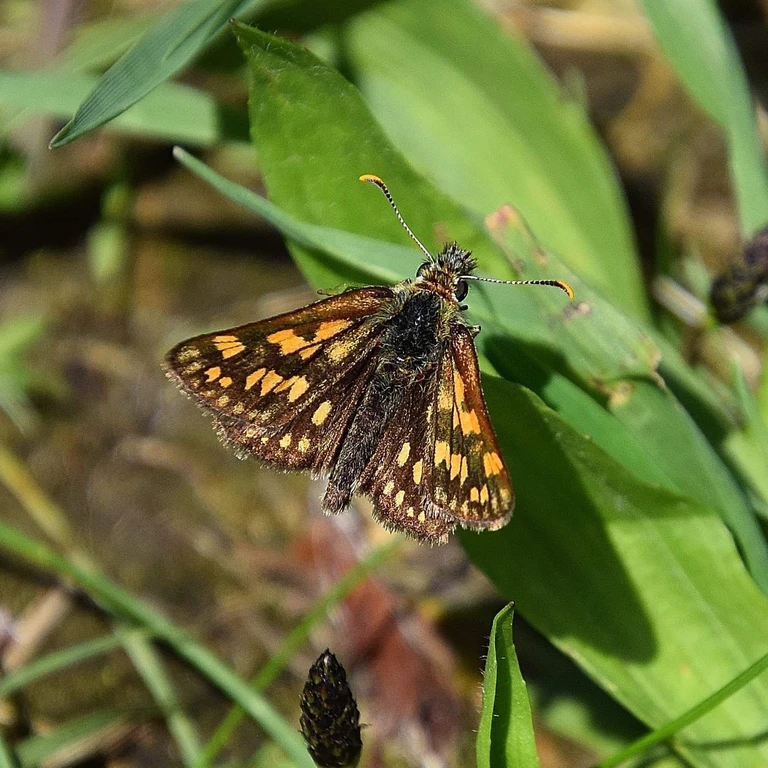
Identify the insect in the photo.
Carterocephalus palaemon
